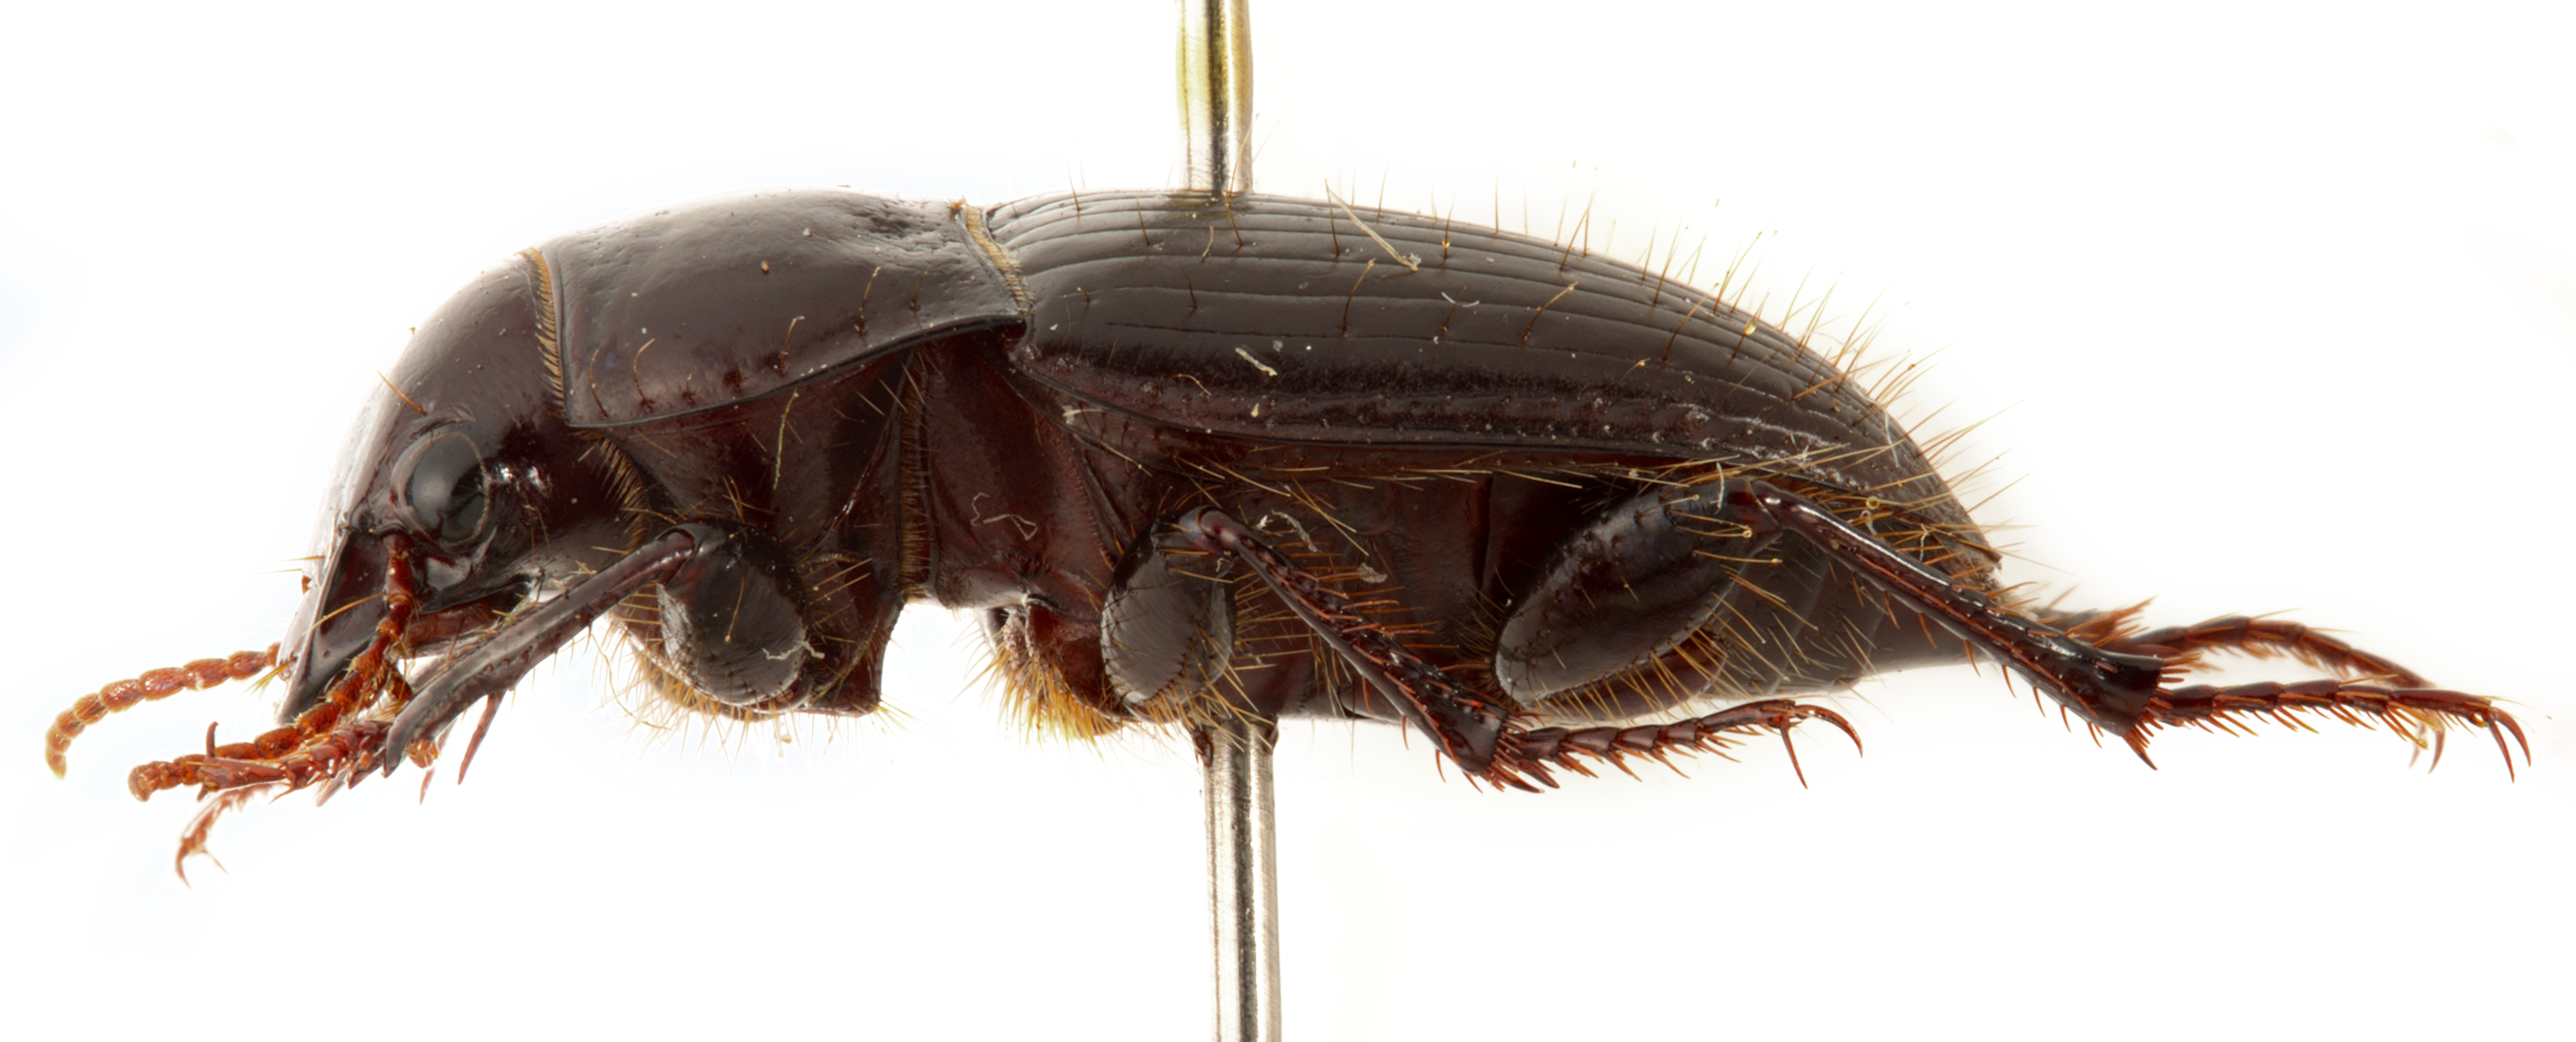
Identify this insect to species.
Euryderus arizonicus
